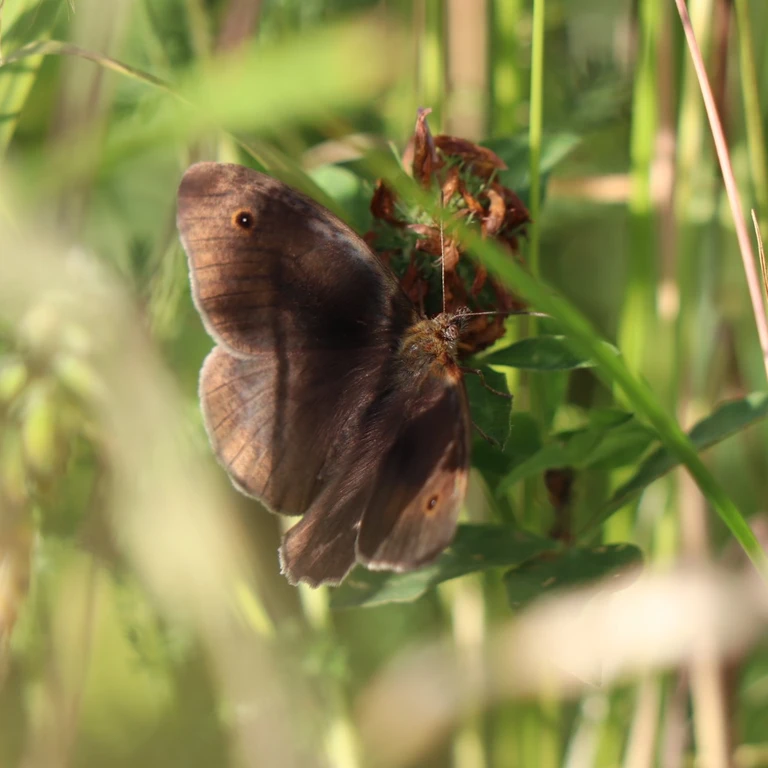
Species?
Maniola jurtina
